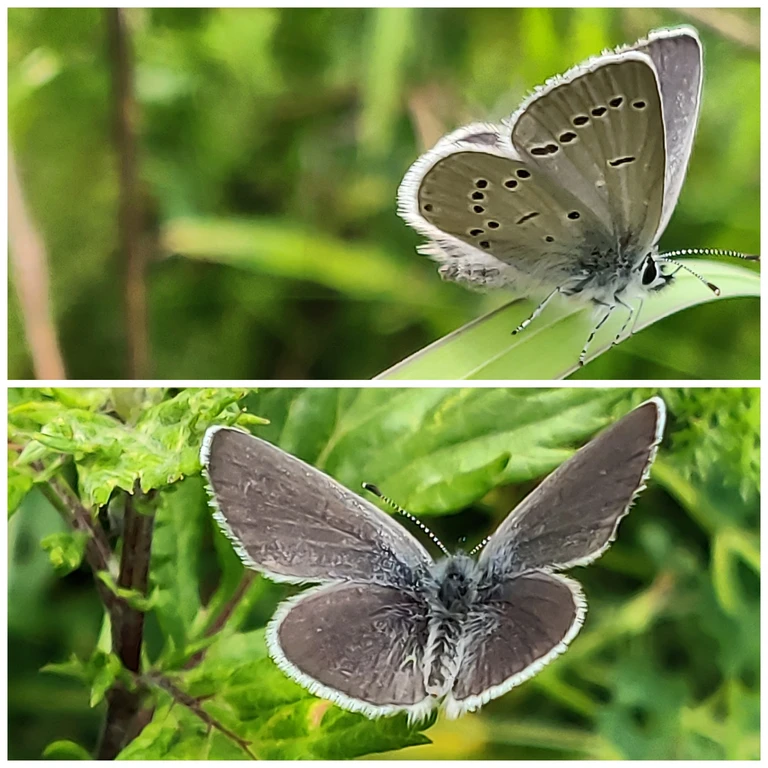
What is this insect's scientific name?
Cupido minimus
